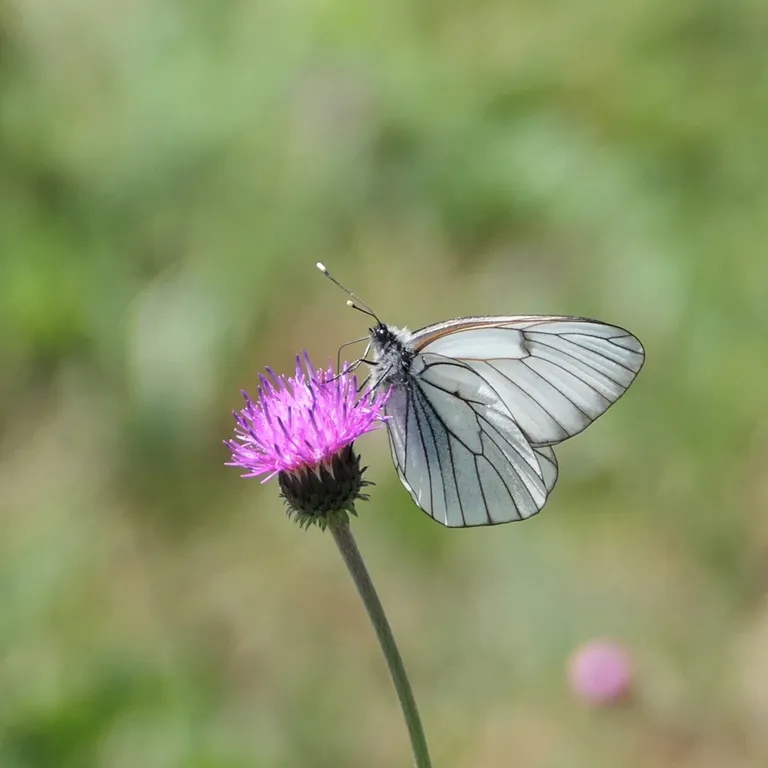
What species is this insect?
Aporia crataegi
